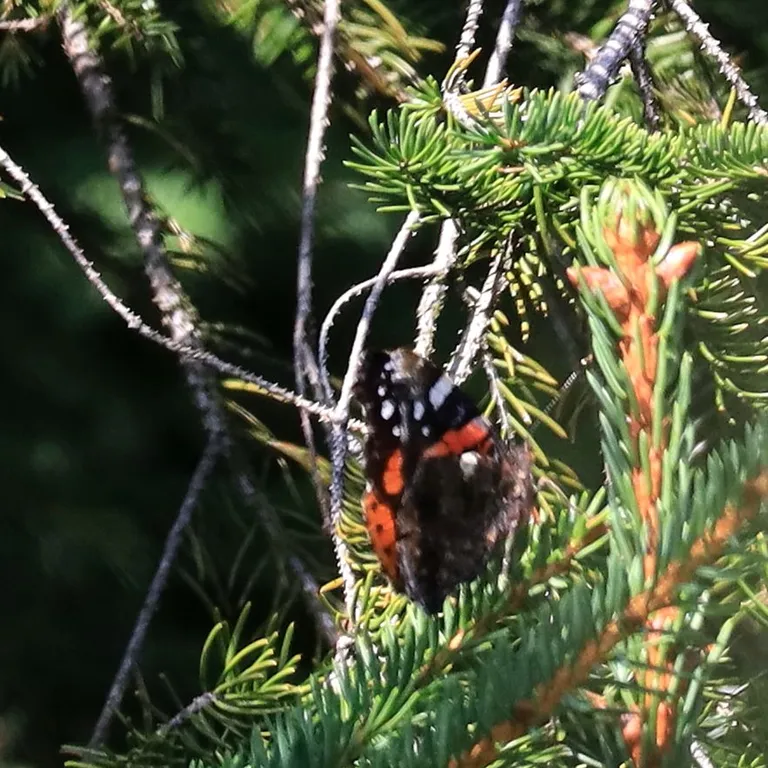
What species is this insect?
Vanessa atalanta
